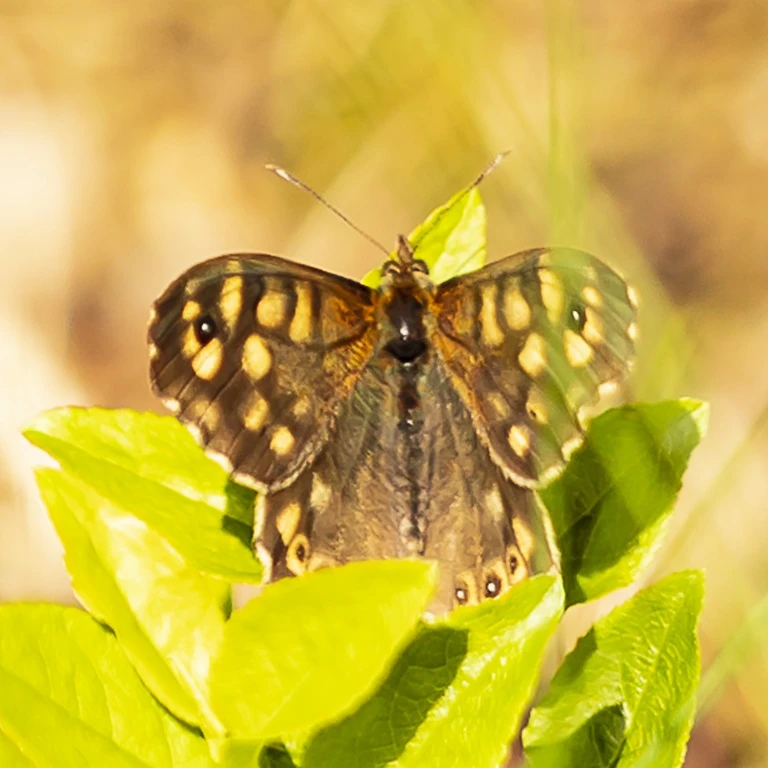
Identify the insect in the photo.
Pararge aegeria
